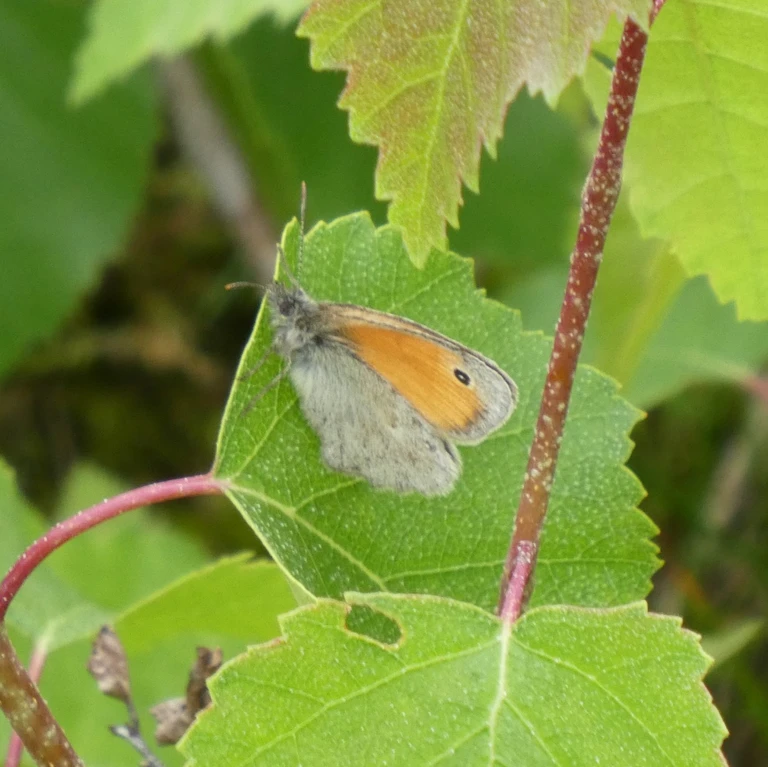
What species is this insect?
Coenonympha pamphilus
